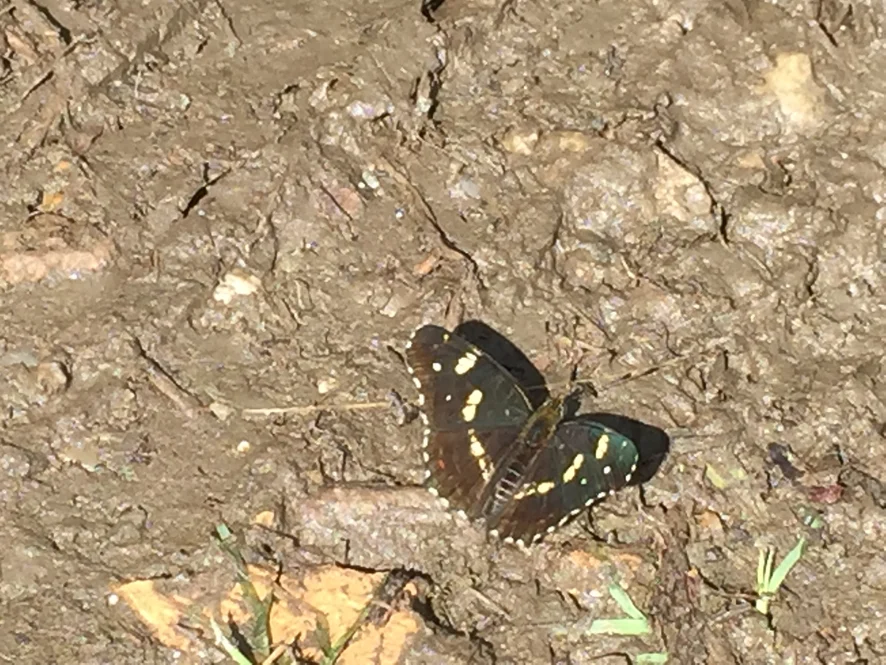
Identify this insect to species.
Araschnia levana
